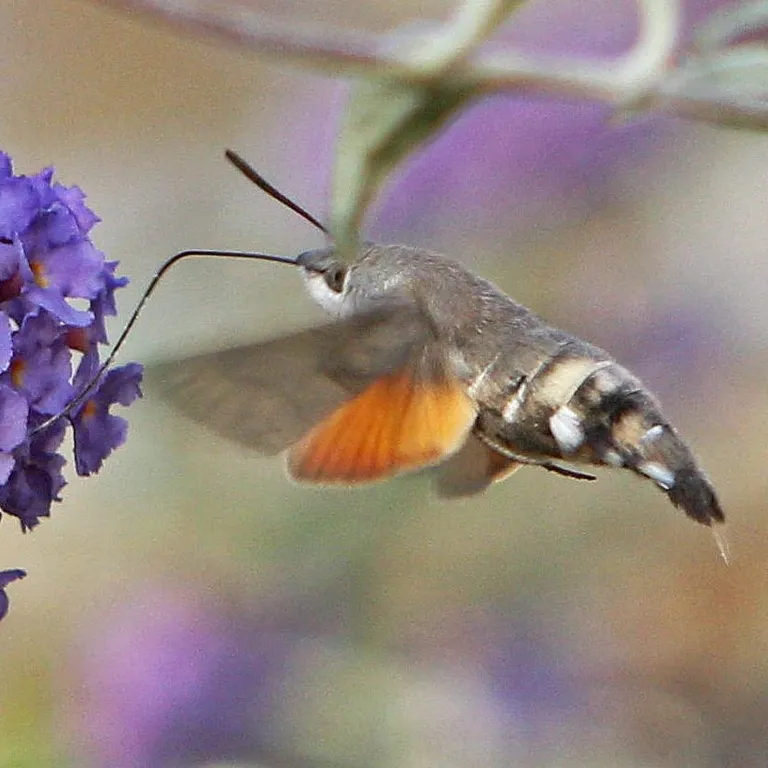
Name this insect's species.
Macroglossum stellatarum
